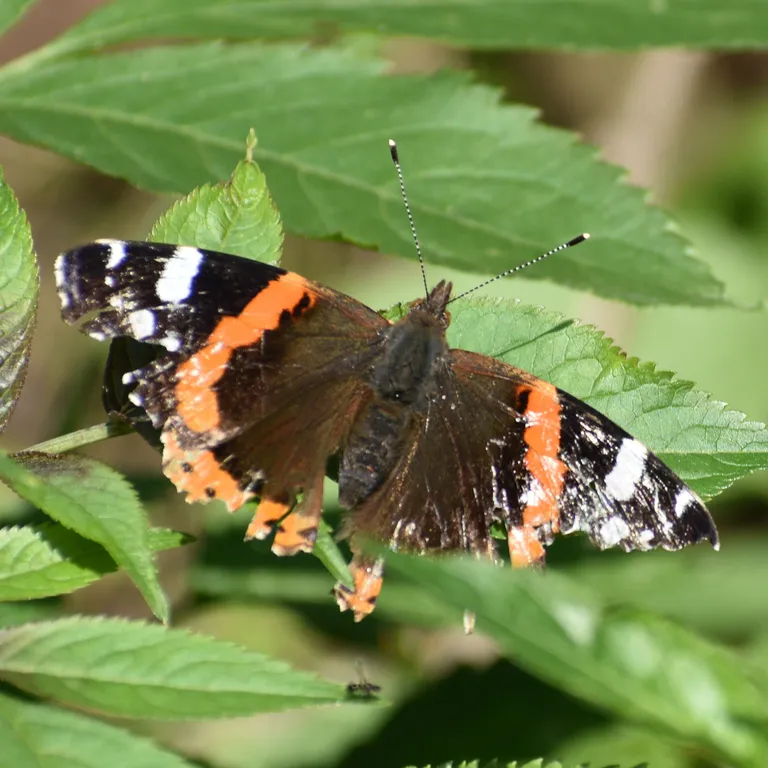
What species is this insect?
Vanessa atalanta
